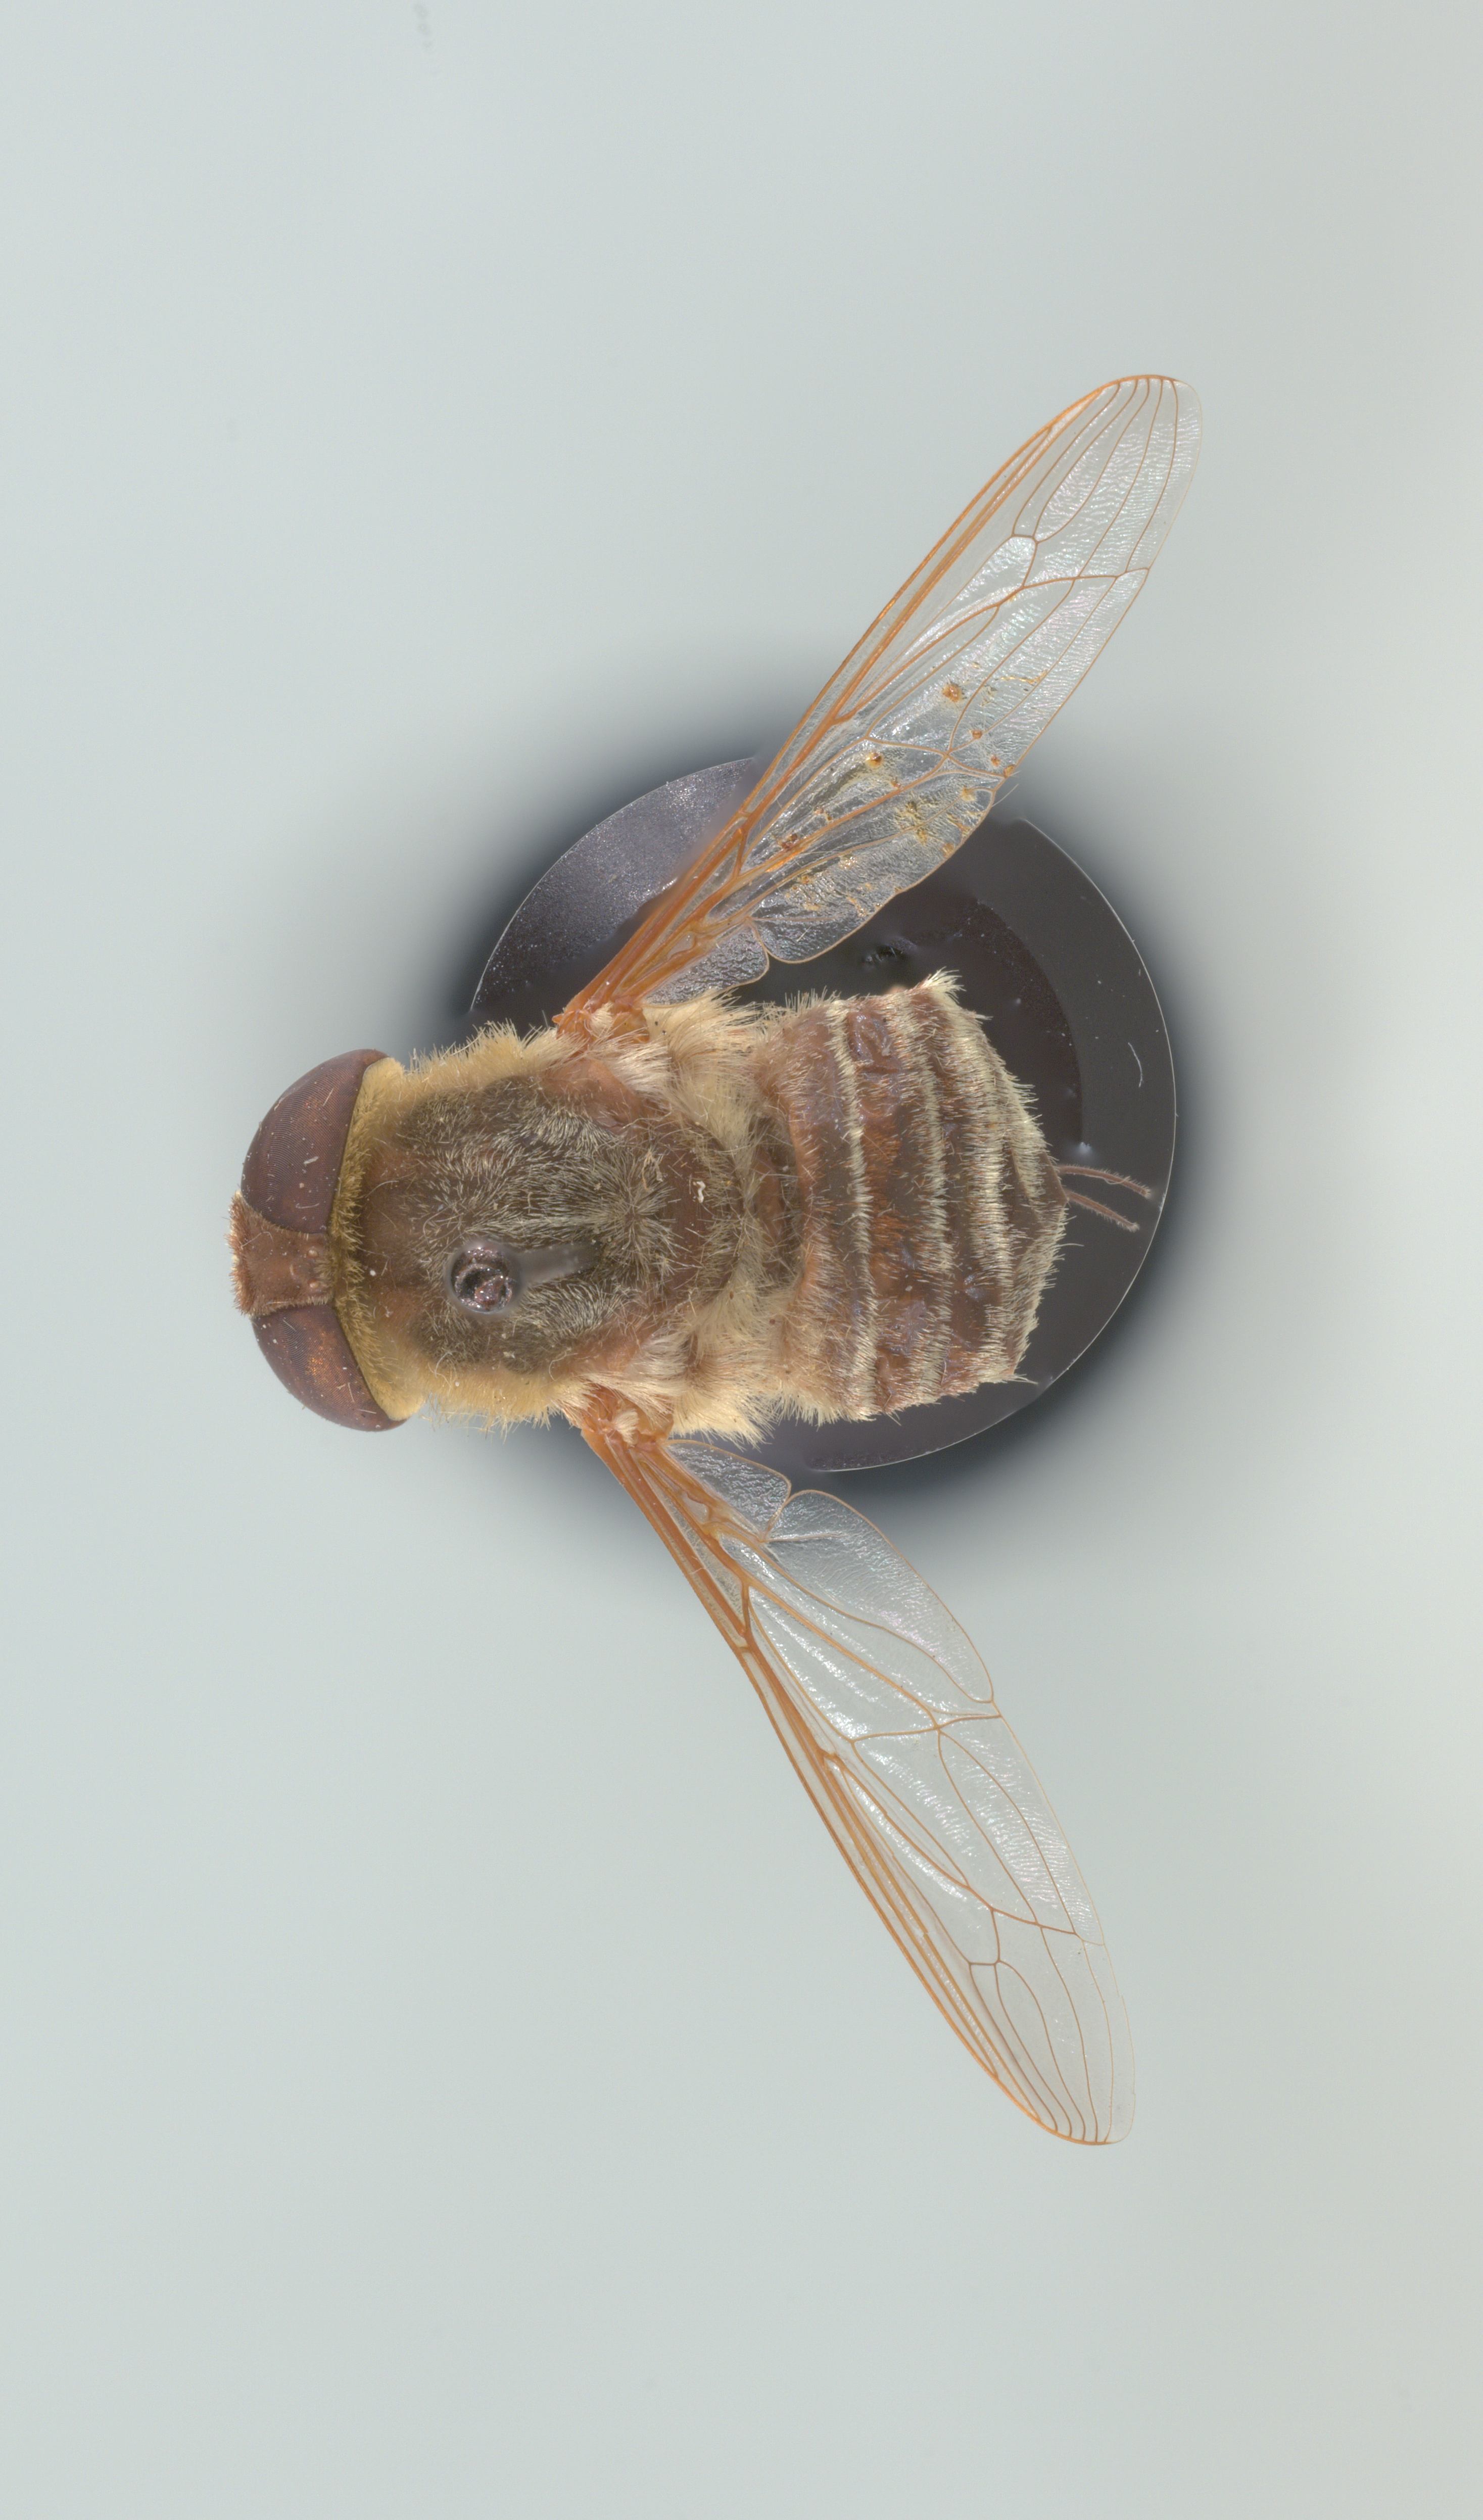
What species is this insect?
Neorhynchocephalus volaticus
